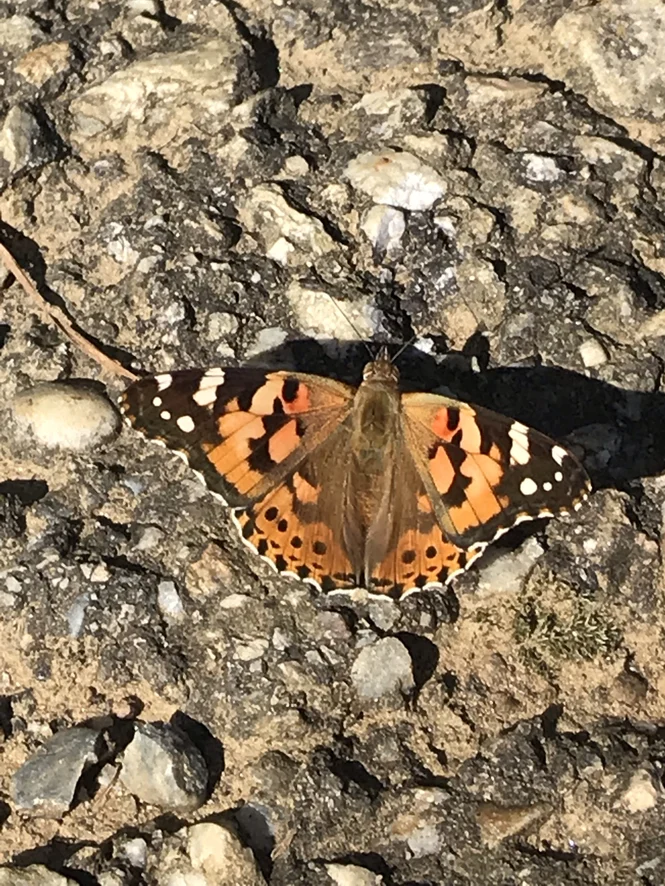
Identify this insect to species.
Vanessa cardui
